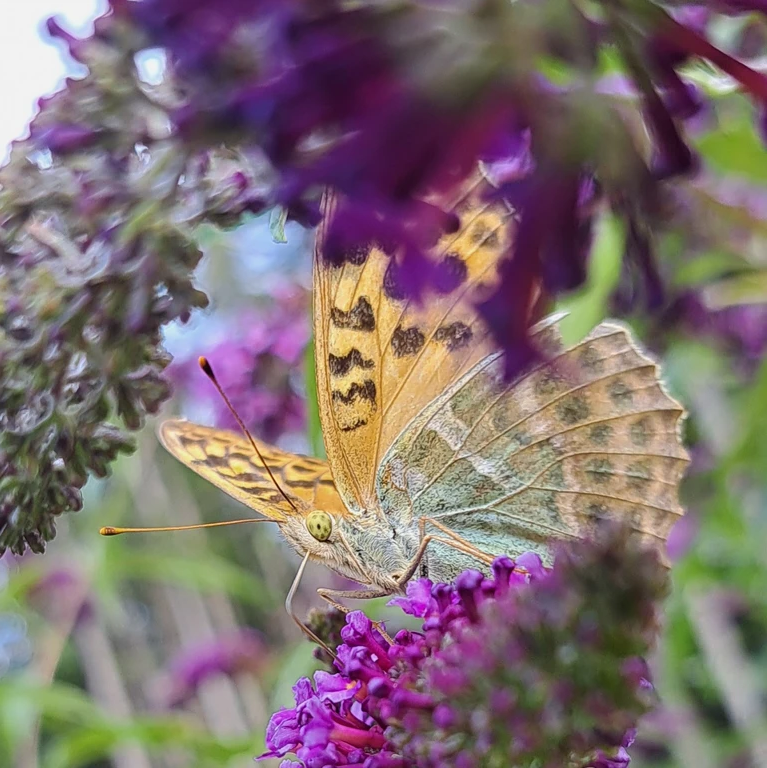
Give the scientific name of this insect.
Argynnis paphia
